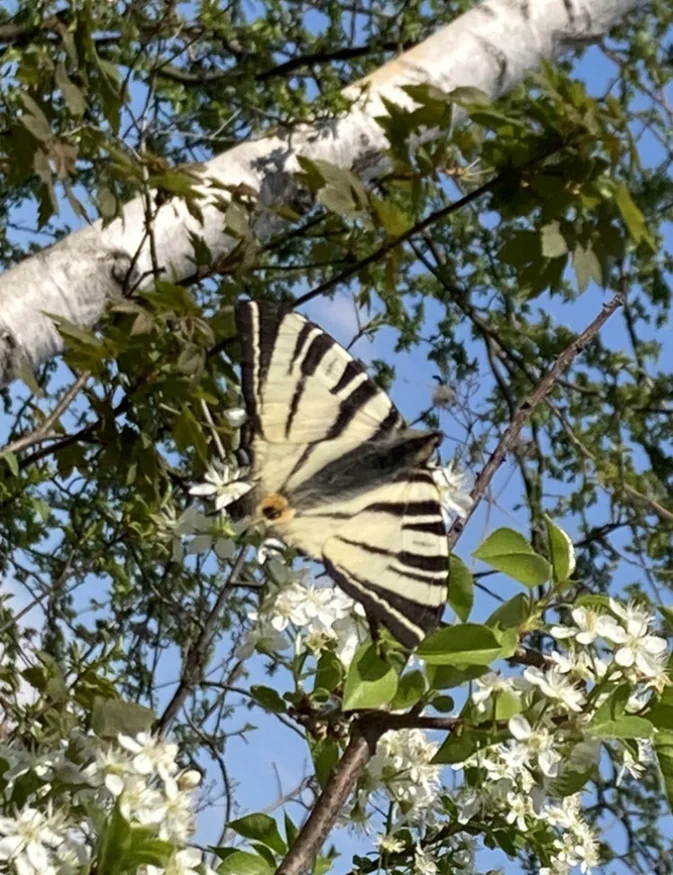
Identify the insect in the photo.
Iphiclides podalirius
